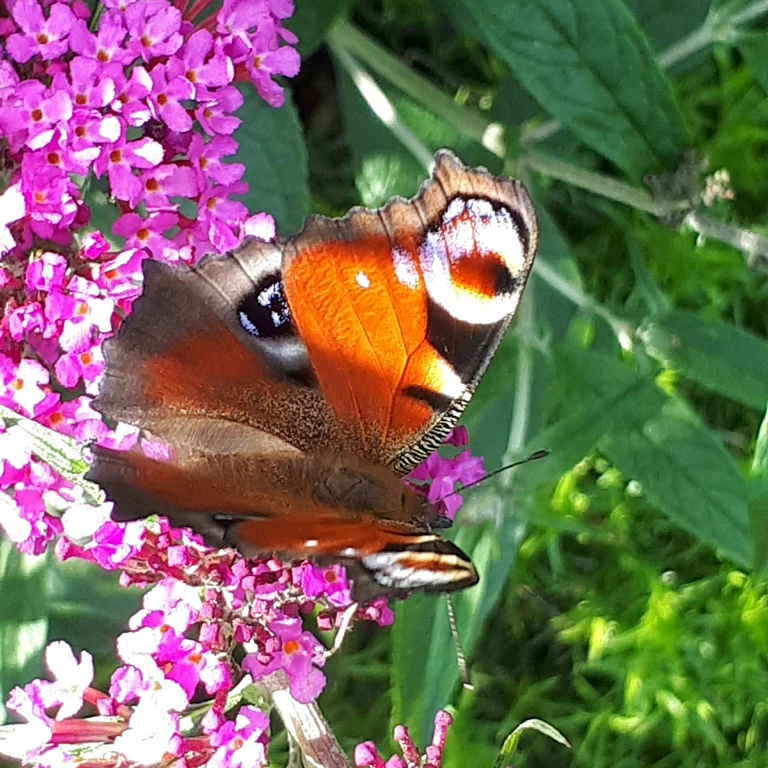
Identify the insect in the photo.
Aglais io
